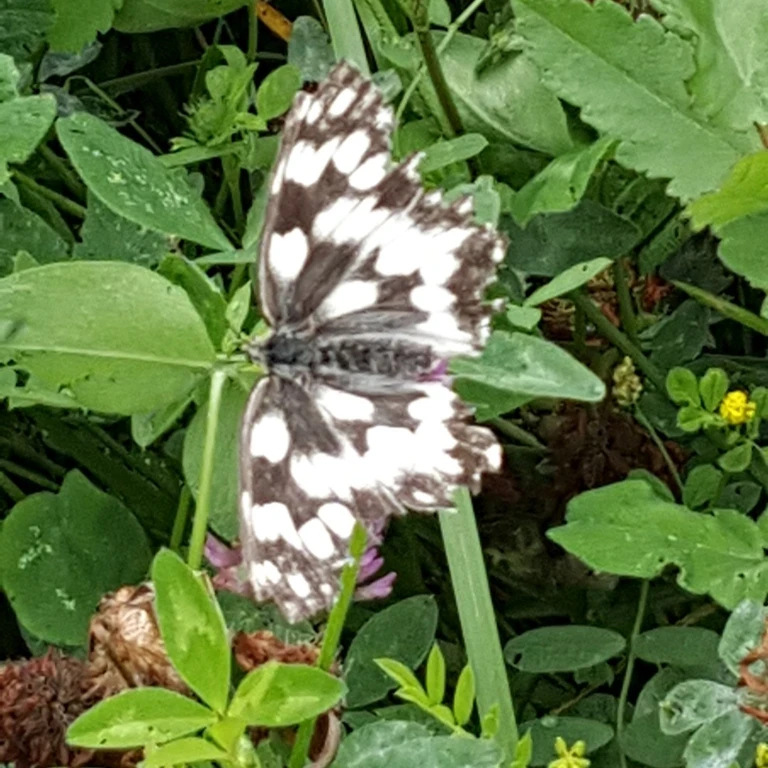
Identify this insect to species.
Melanargia galathea
